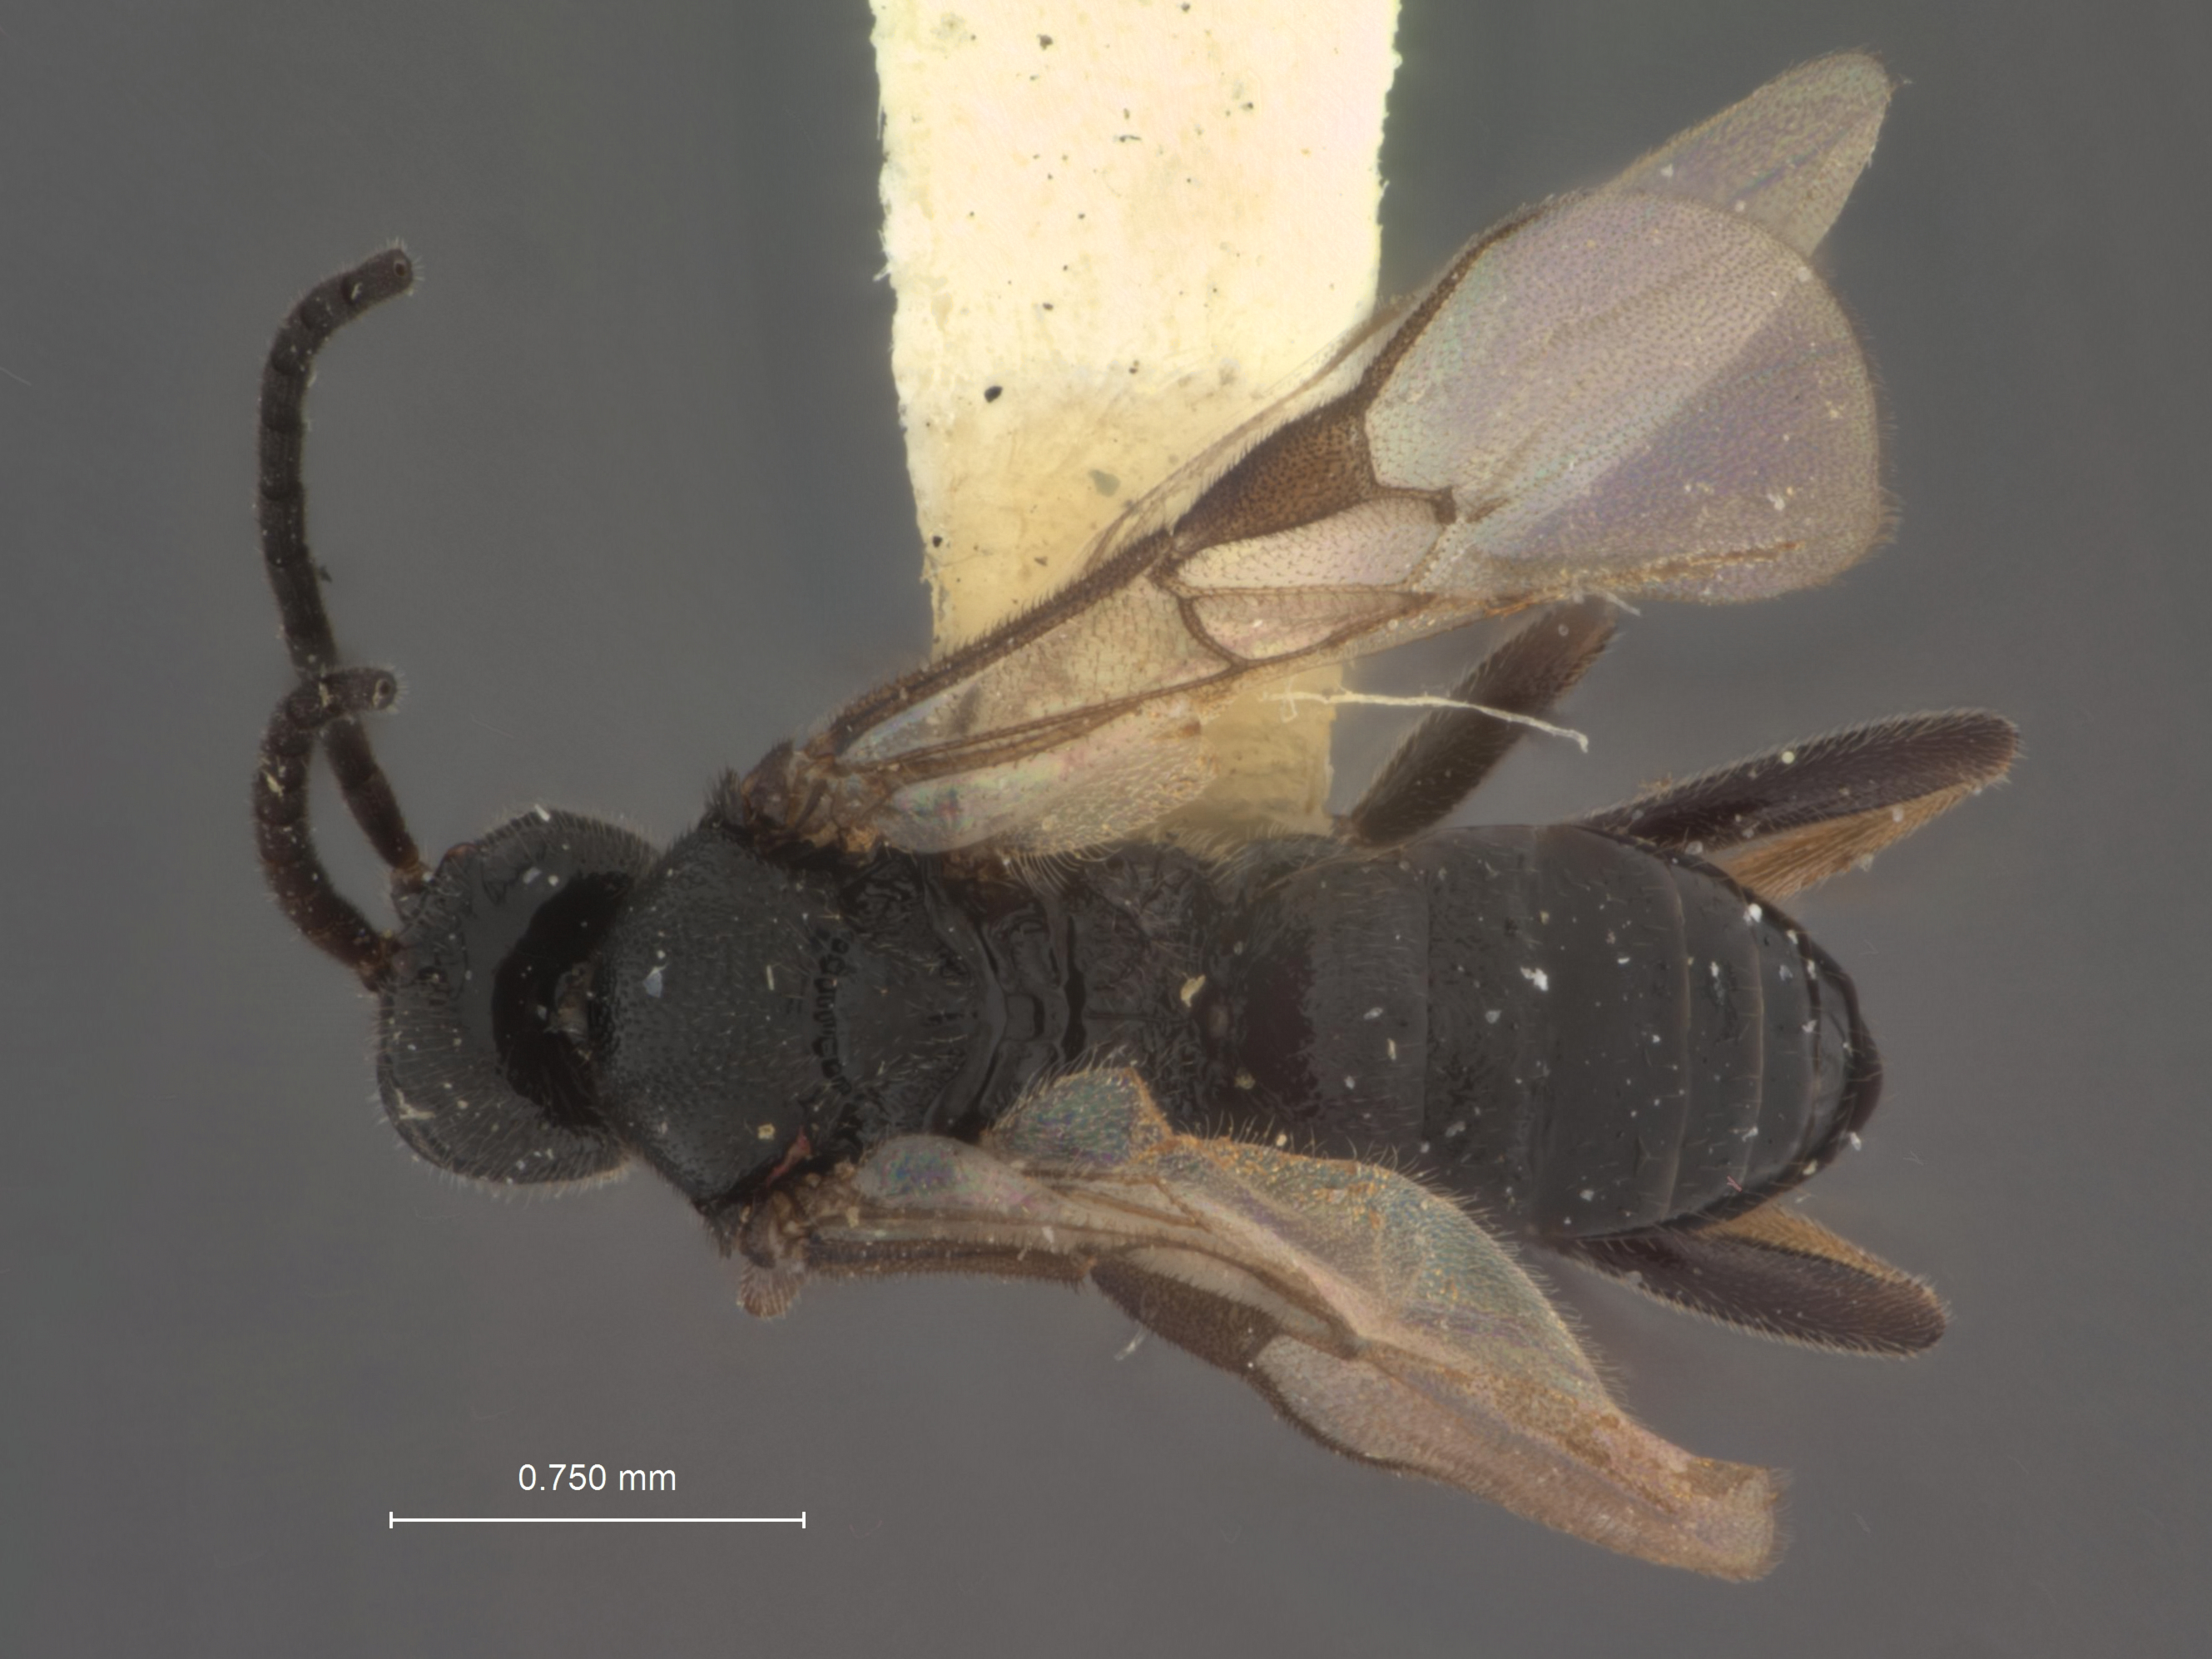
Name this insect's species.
Apanteles congestiformis
